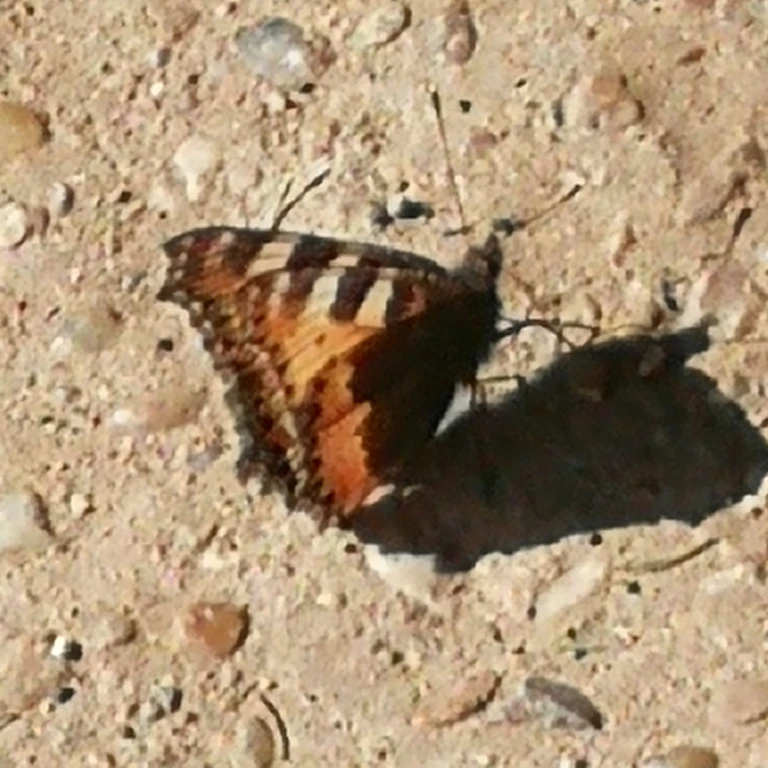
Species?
Aglais urticae
